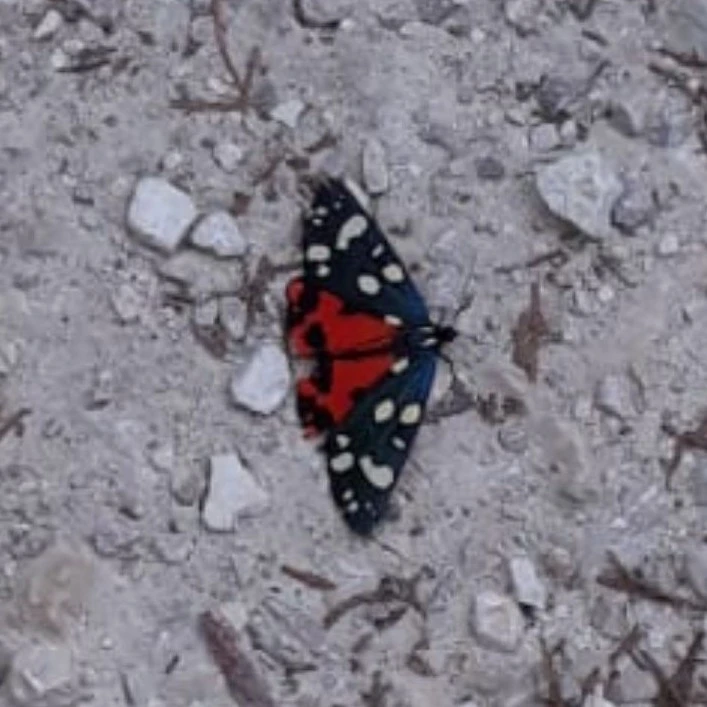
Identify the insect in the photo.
Callimorpha dominula
